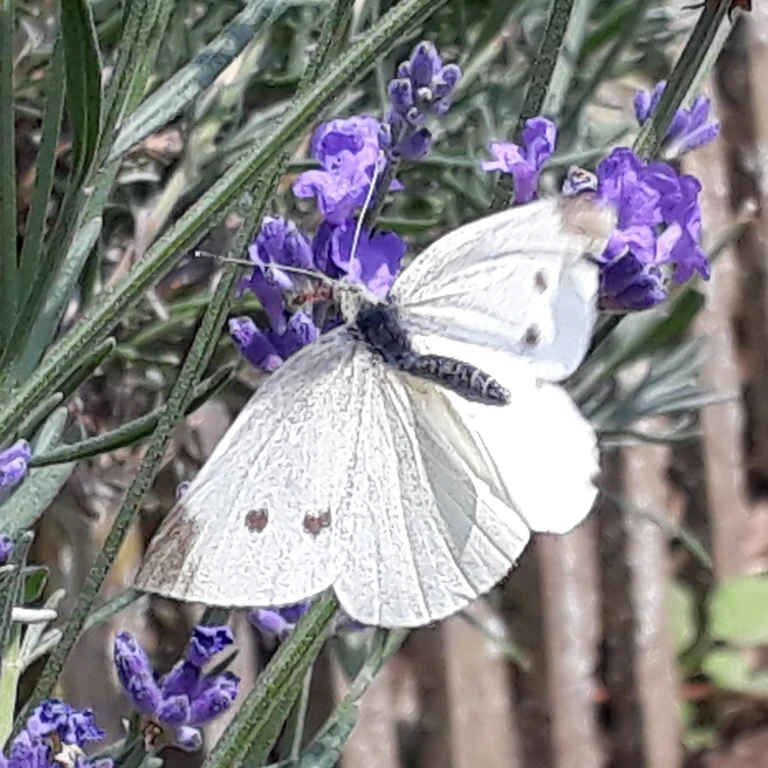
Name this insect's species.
Pieris rapae
